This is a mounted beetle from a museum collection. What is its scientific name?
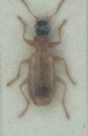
Demetrias monostigma
